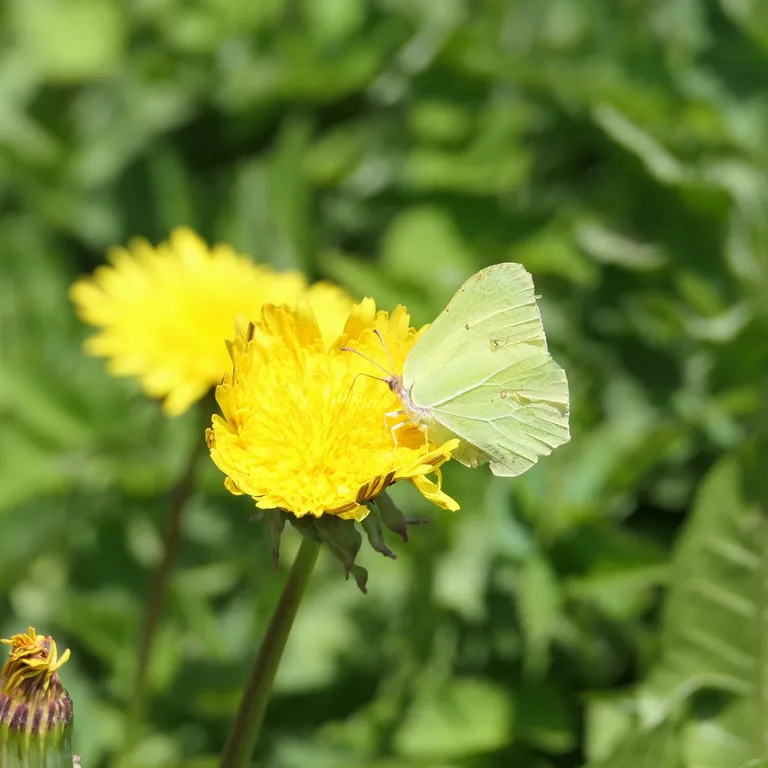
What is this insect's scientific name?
Gonepteryx rhamni
